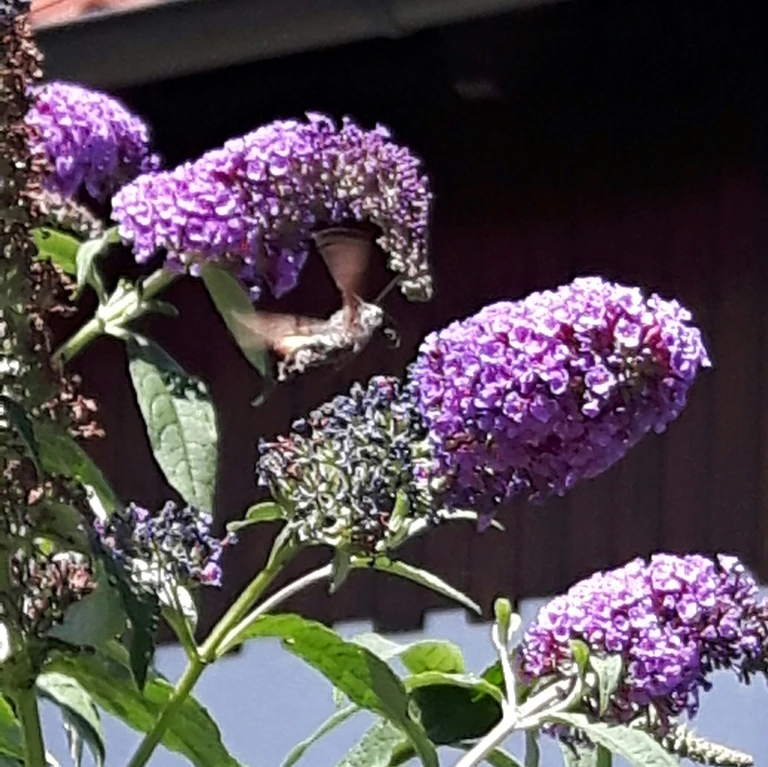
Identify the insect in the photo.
Macroglossum stellatarum
